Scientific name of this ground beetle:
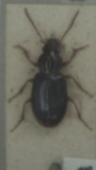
Bradycellus sharpi
